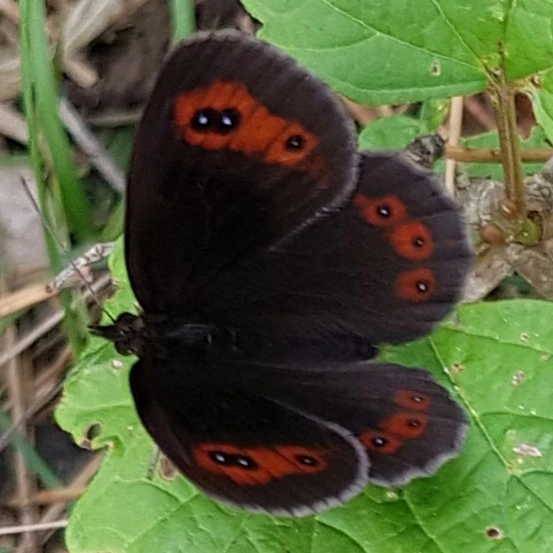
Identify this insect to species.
Erebia aethiops
